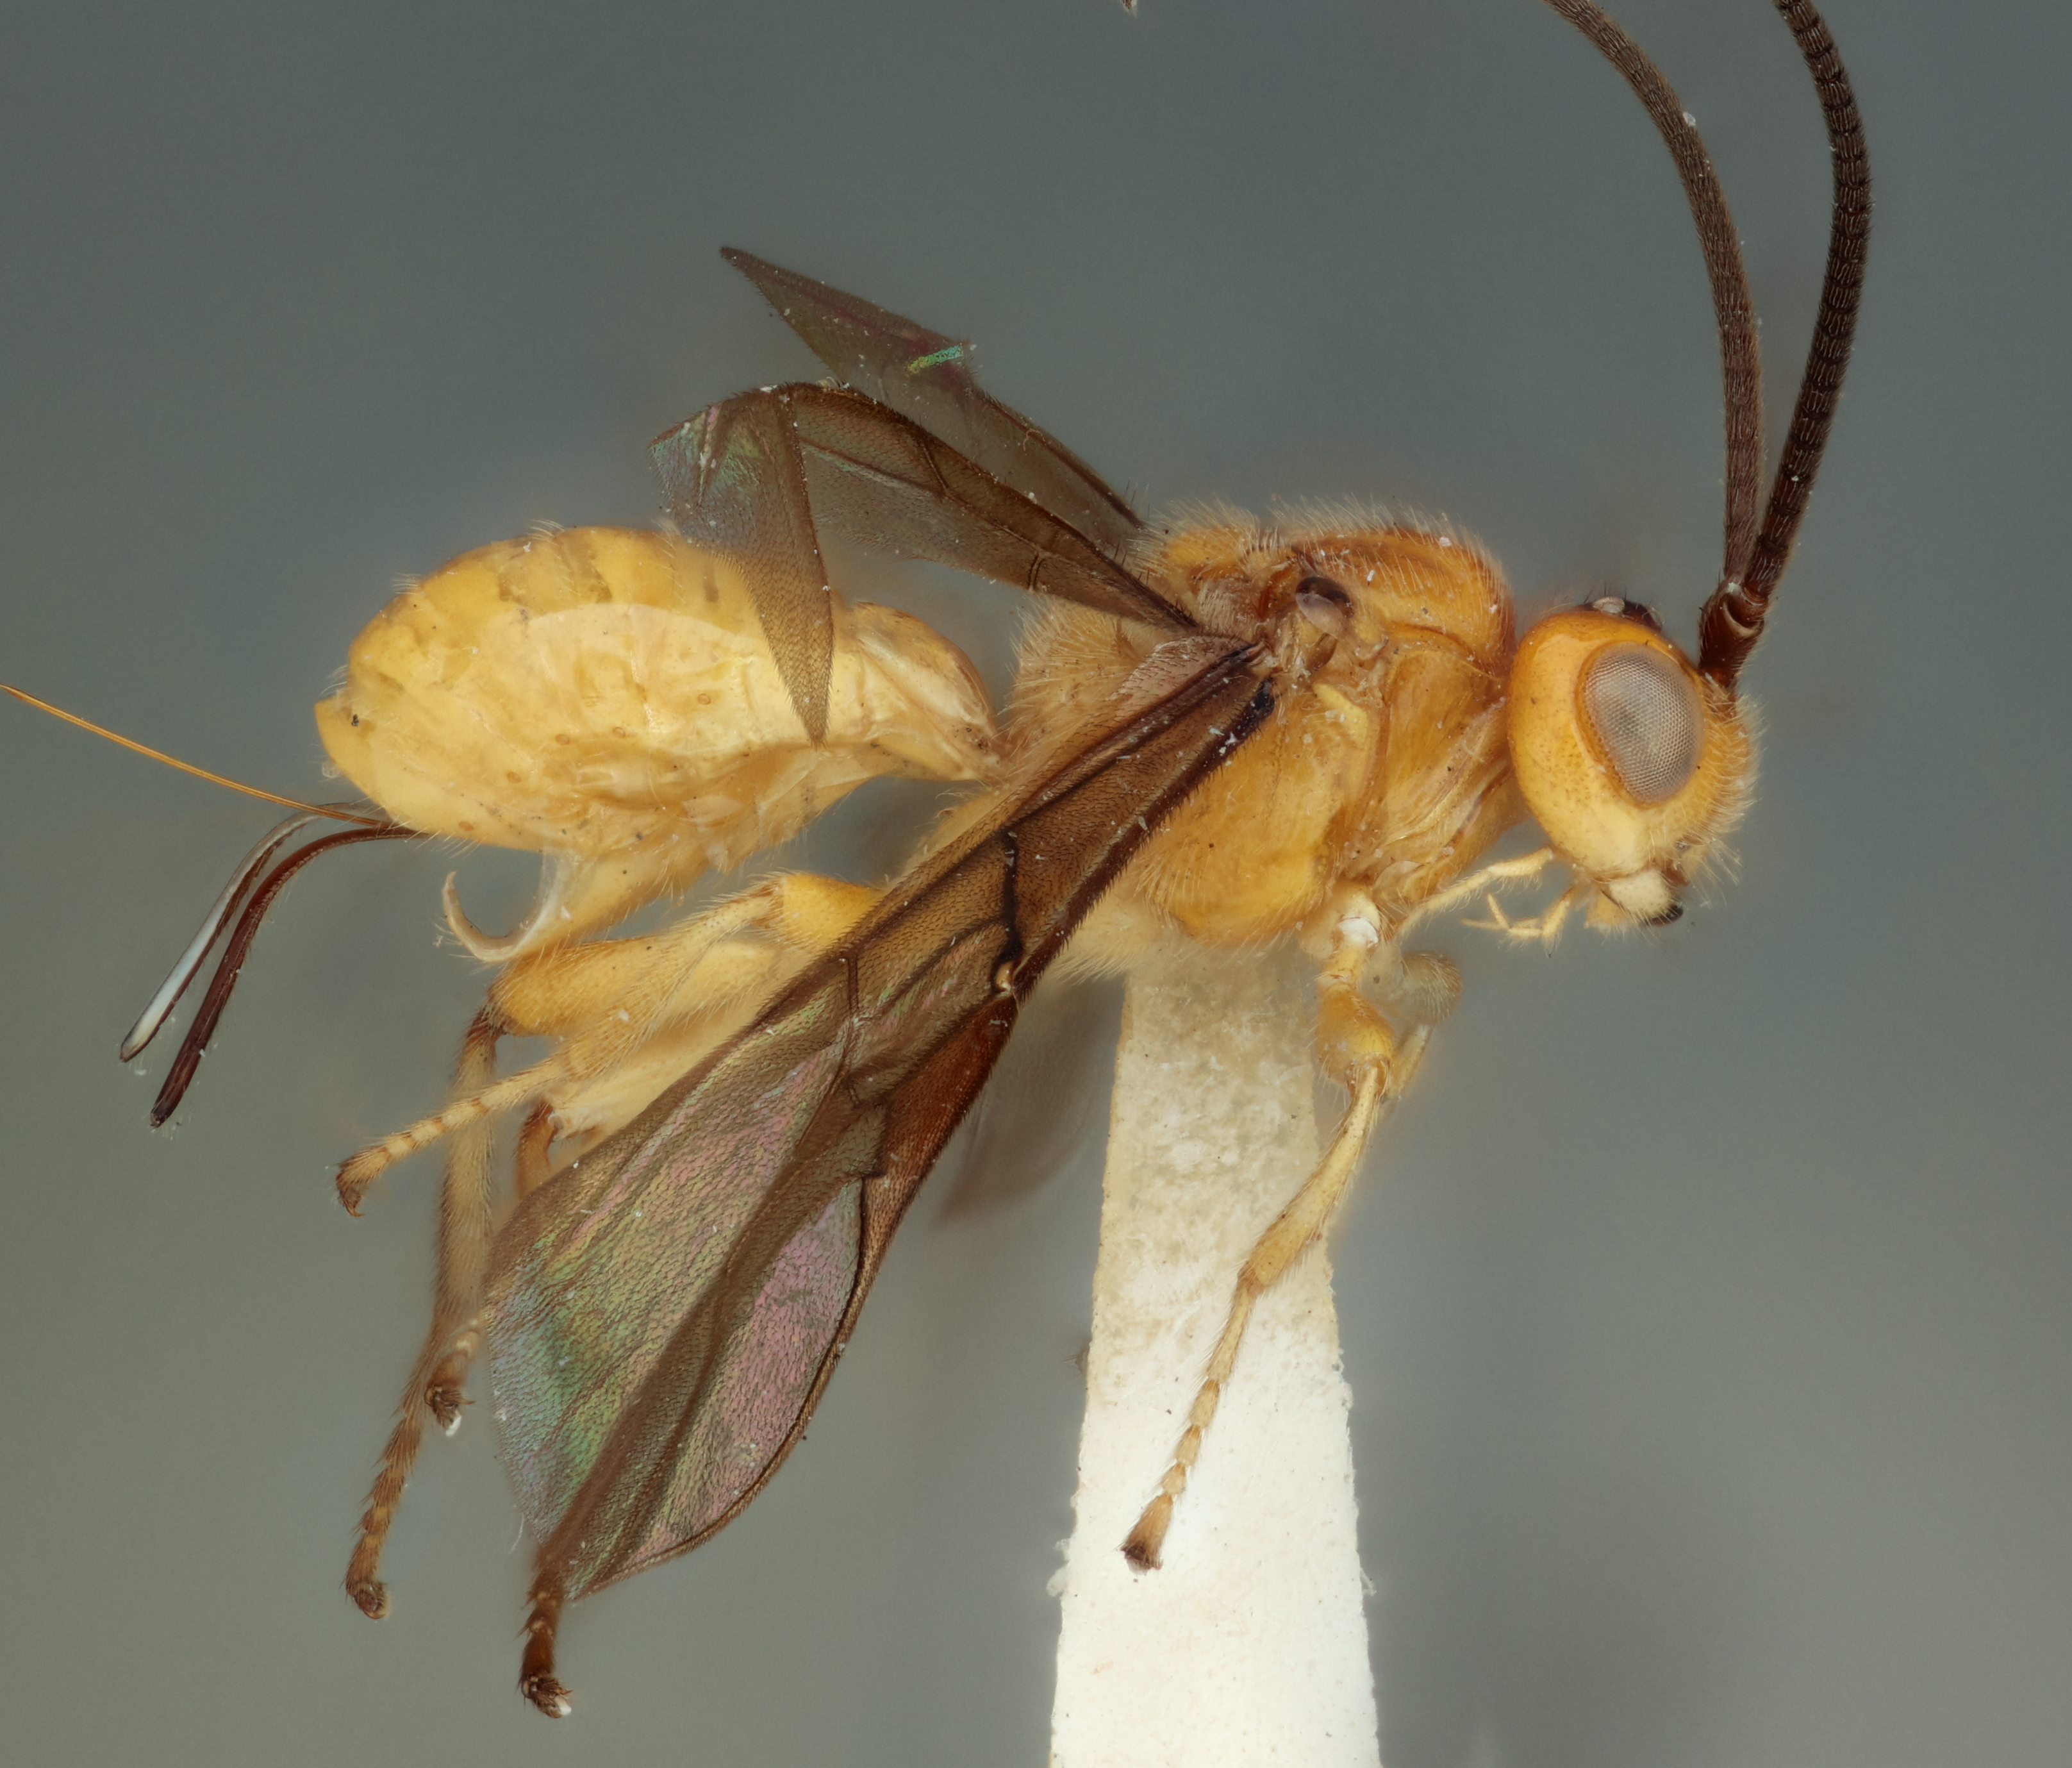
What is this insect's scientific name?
Opius bellus
